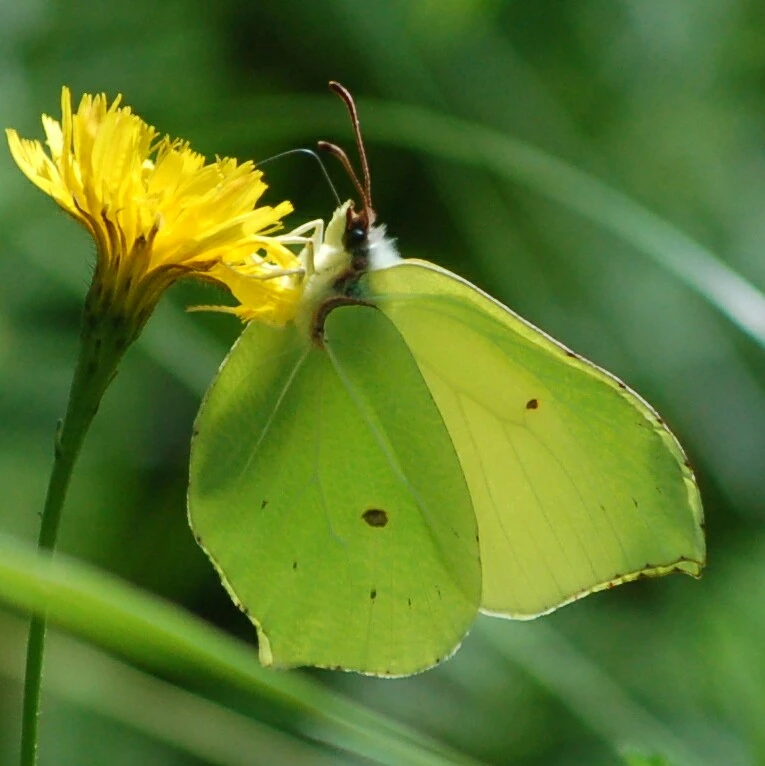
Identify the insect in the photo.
Gonepteryx rhamni
